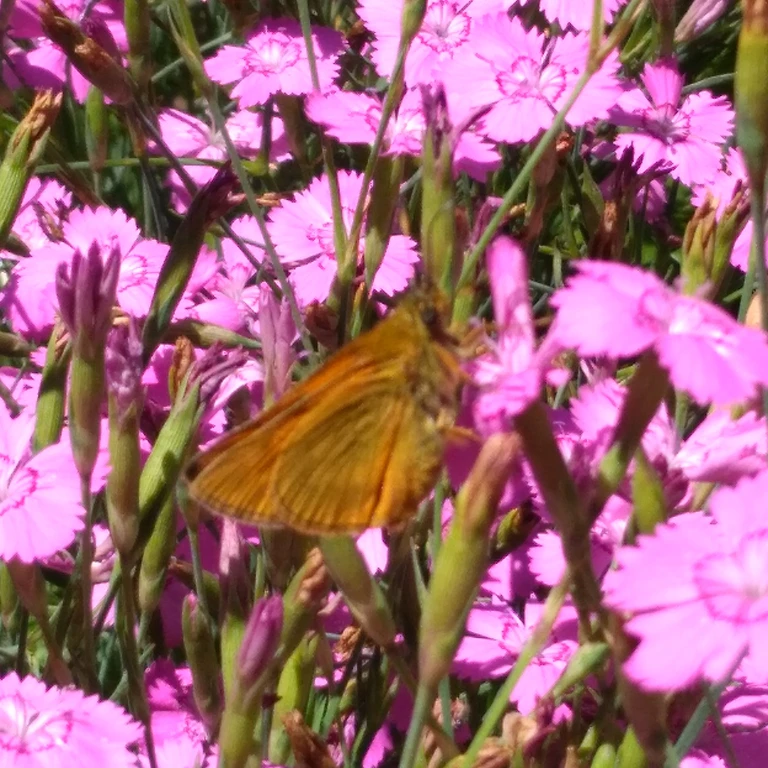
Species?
Ochlodes sylvanus (also Ochlodes venata)
